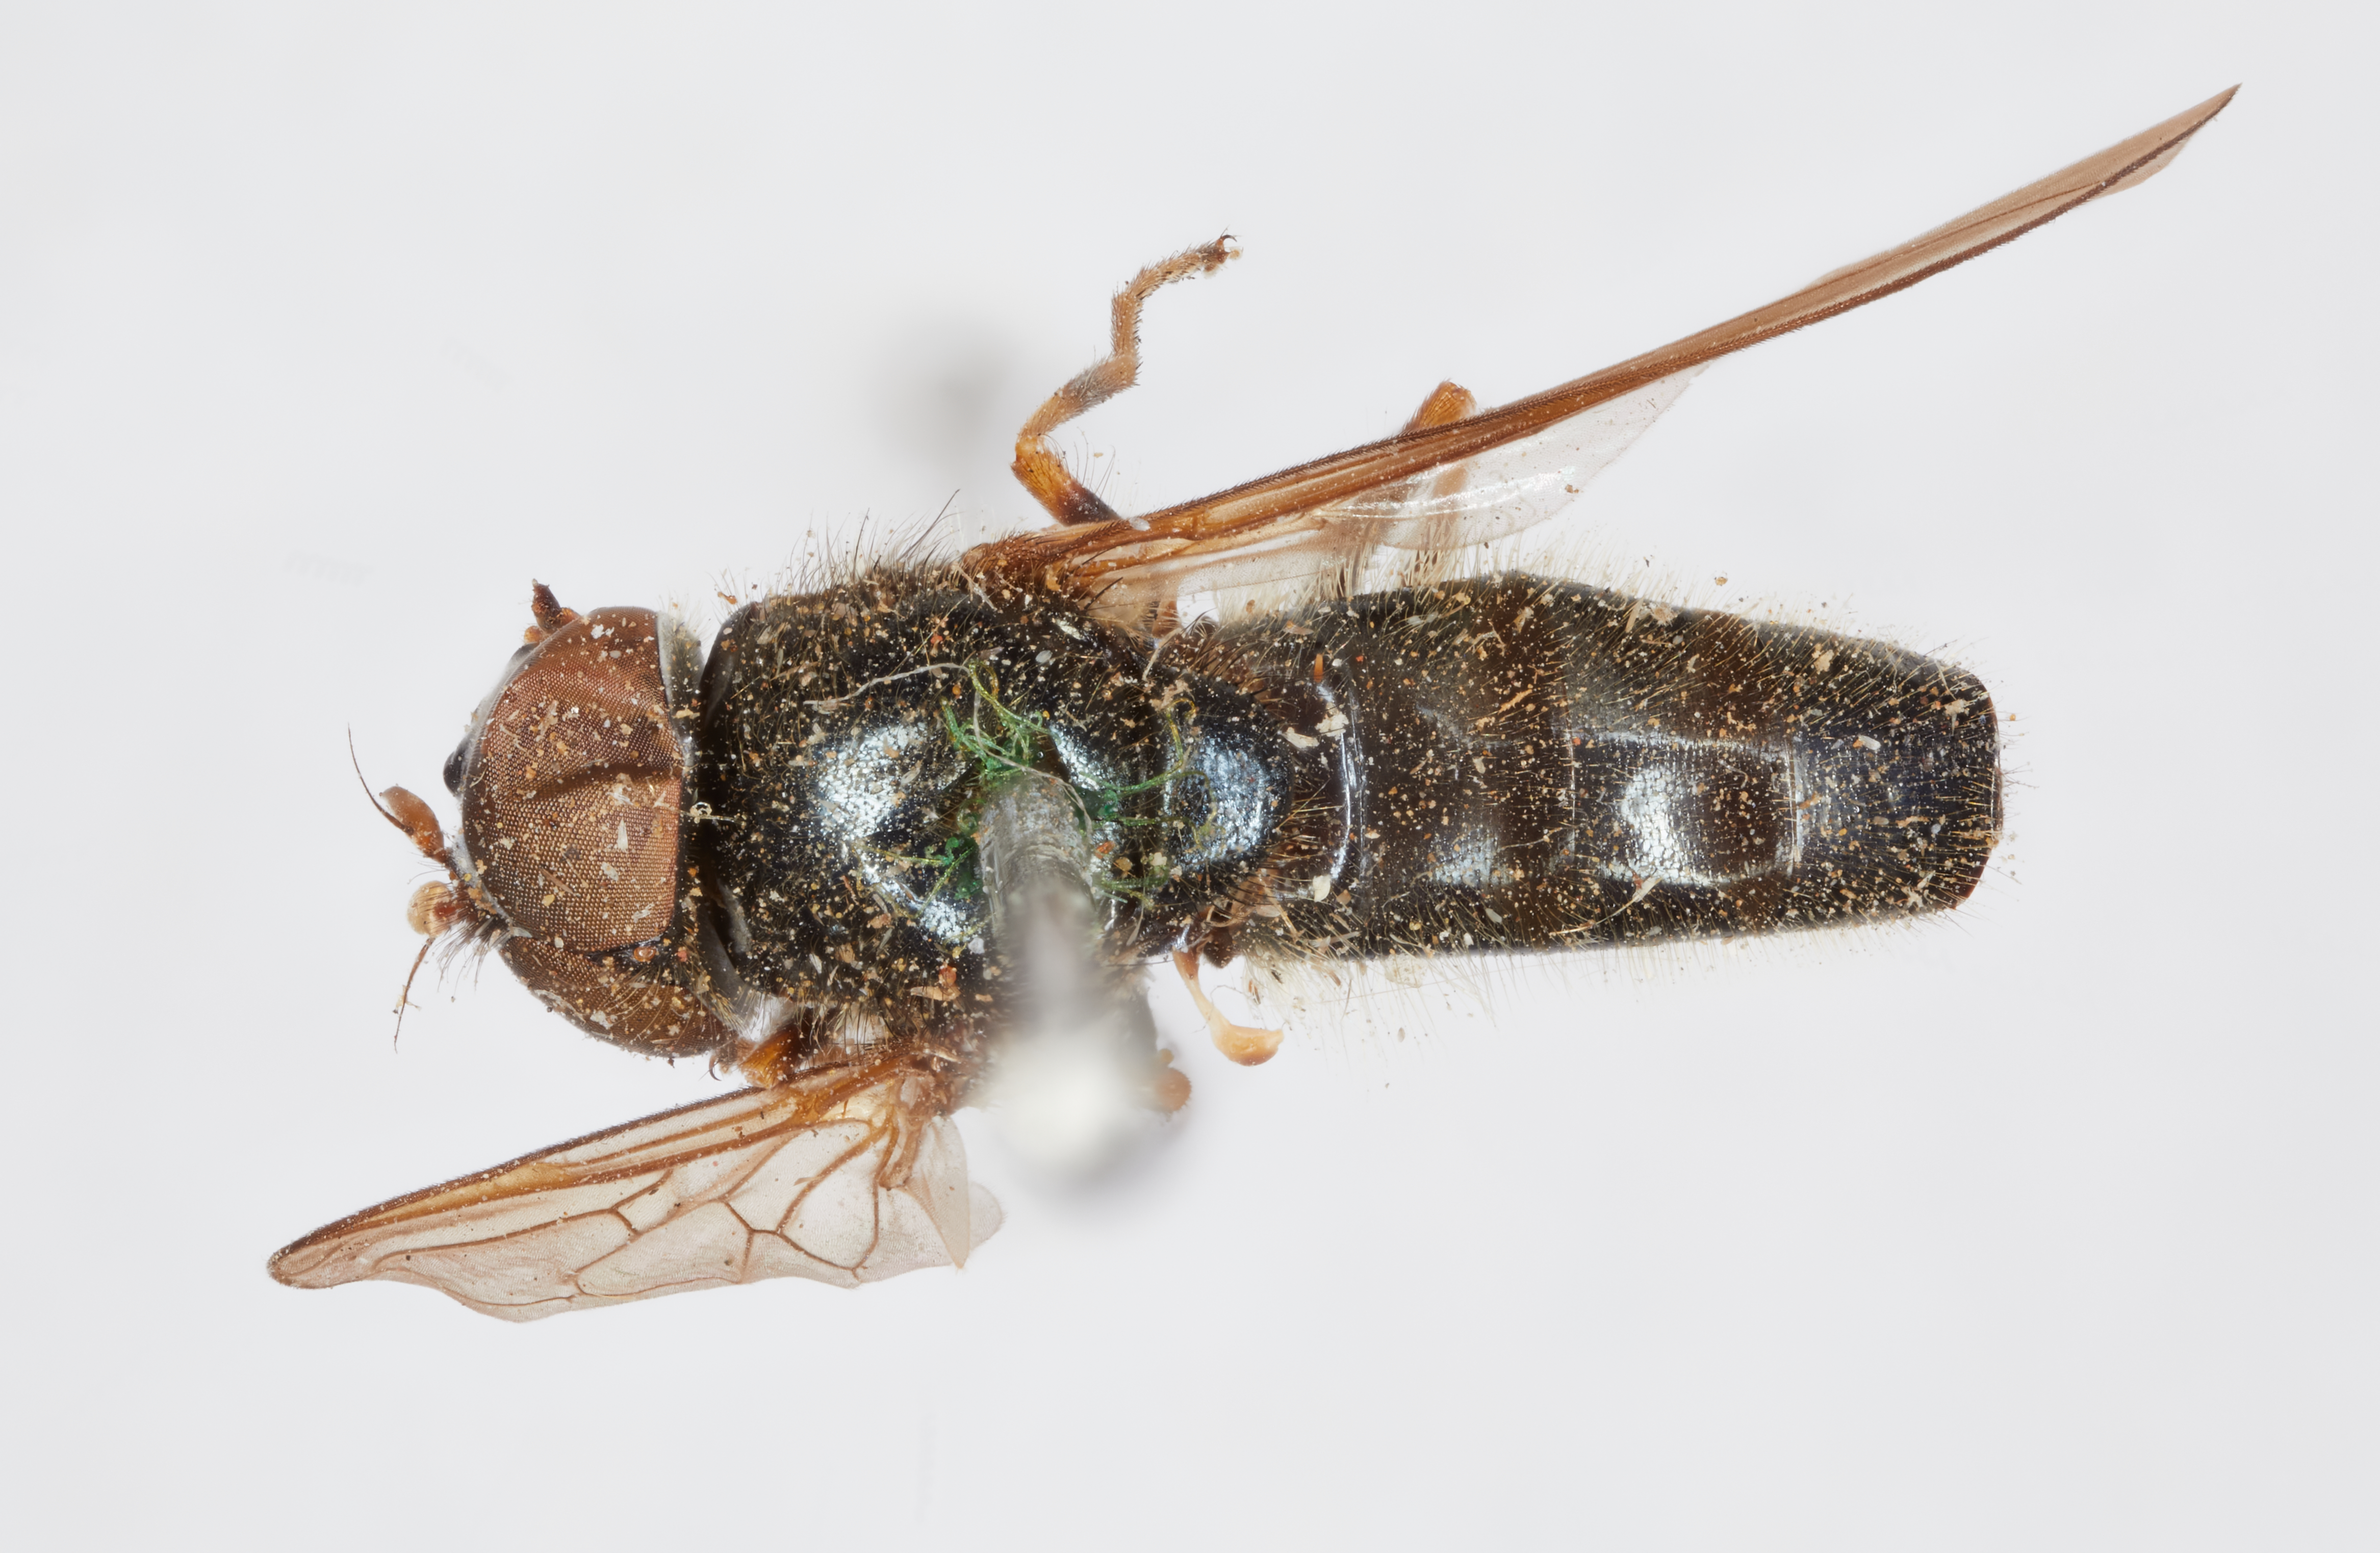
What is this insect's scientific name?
Cartosyrphus kincaidia
